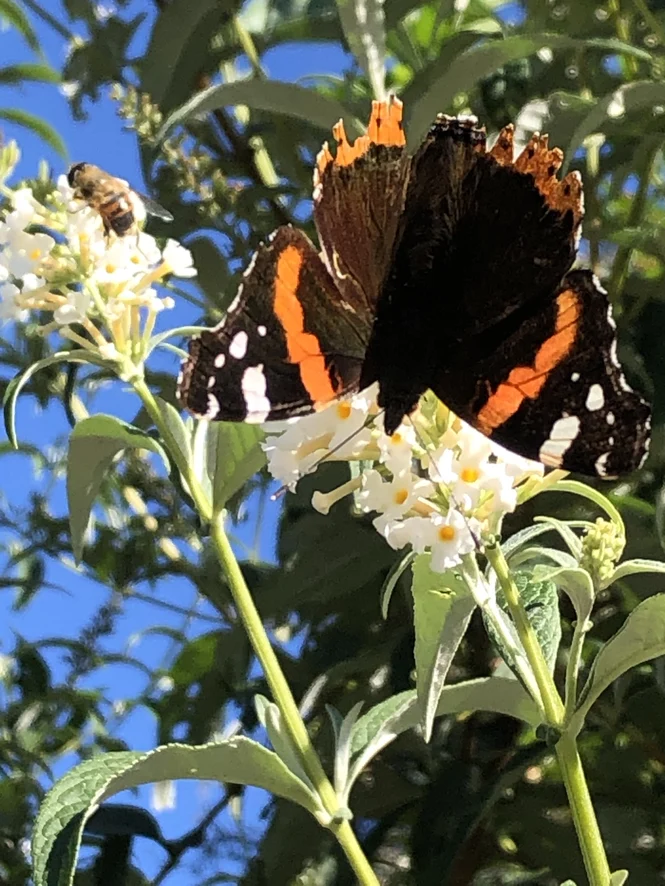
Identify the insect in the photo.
Vanessa atalanta
